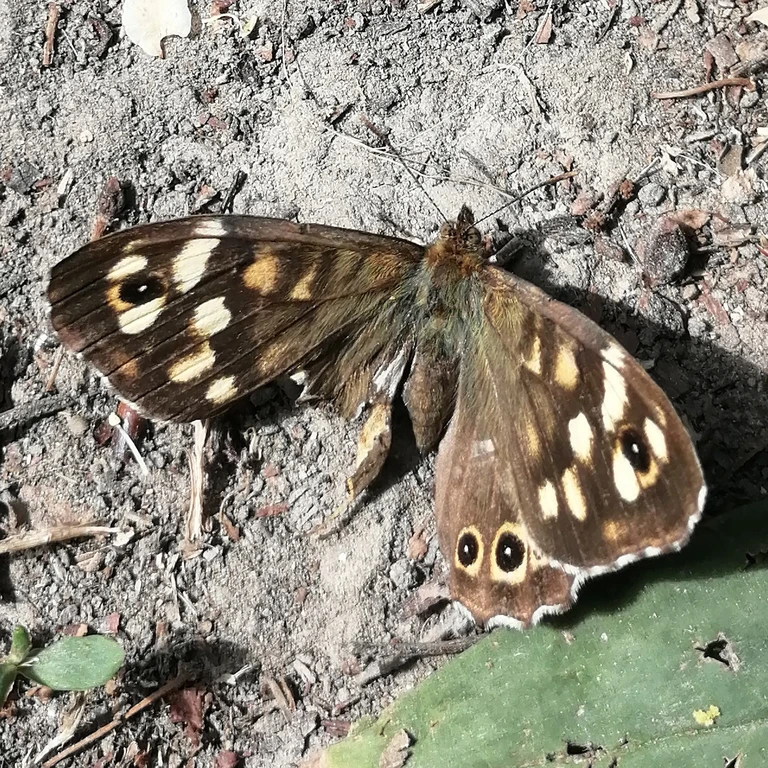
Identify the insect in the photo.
Pararge aegeria
